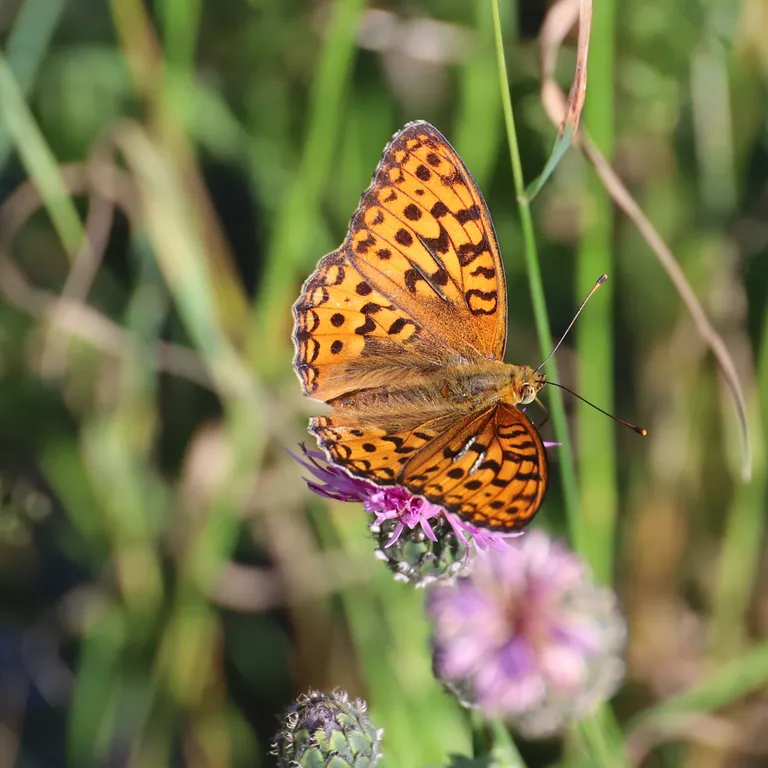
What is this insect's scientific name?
Fabriciana adippe
